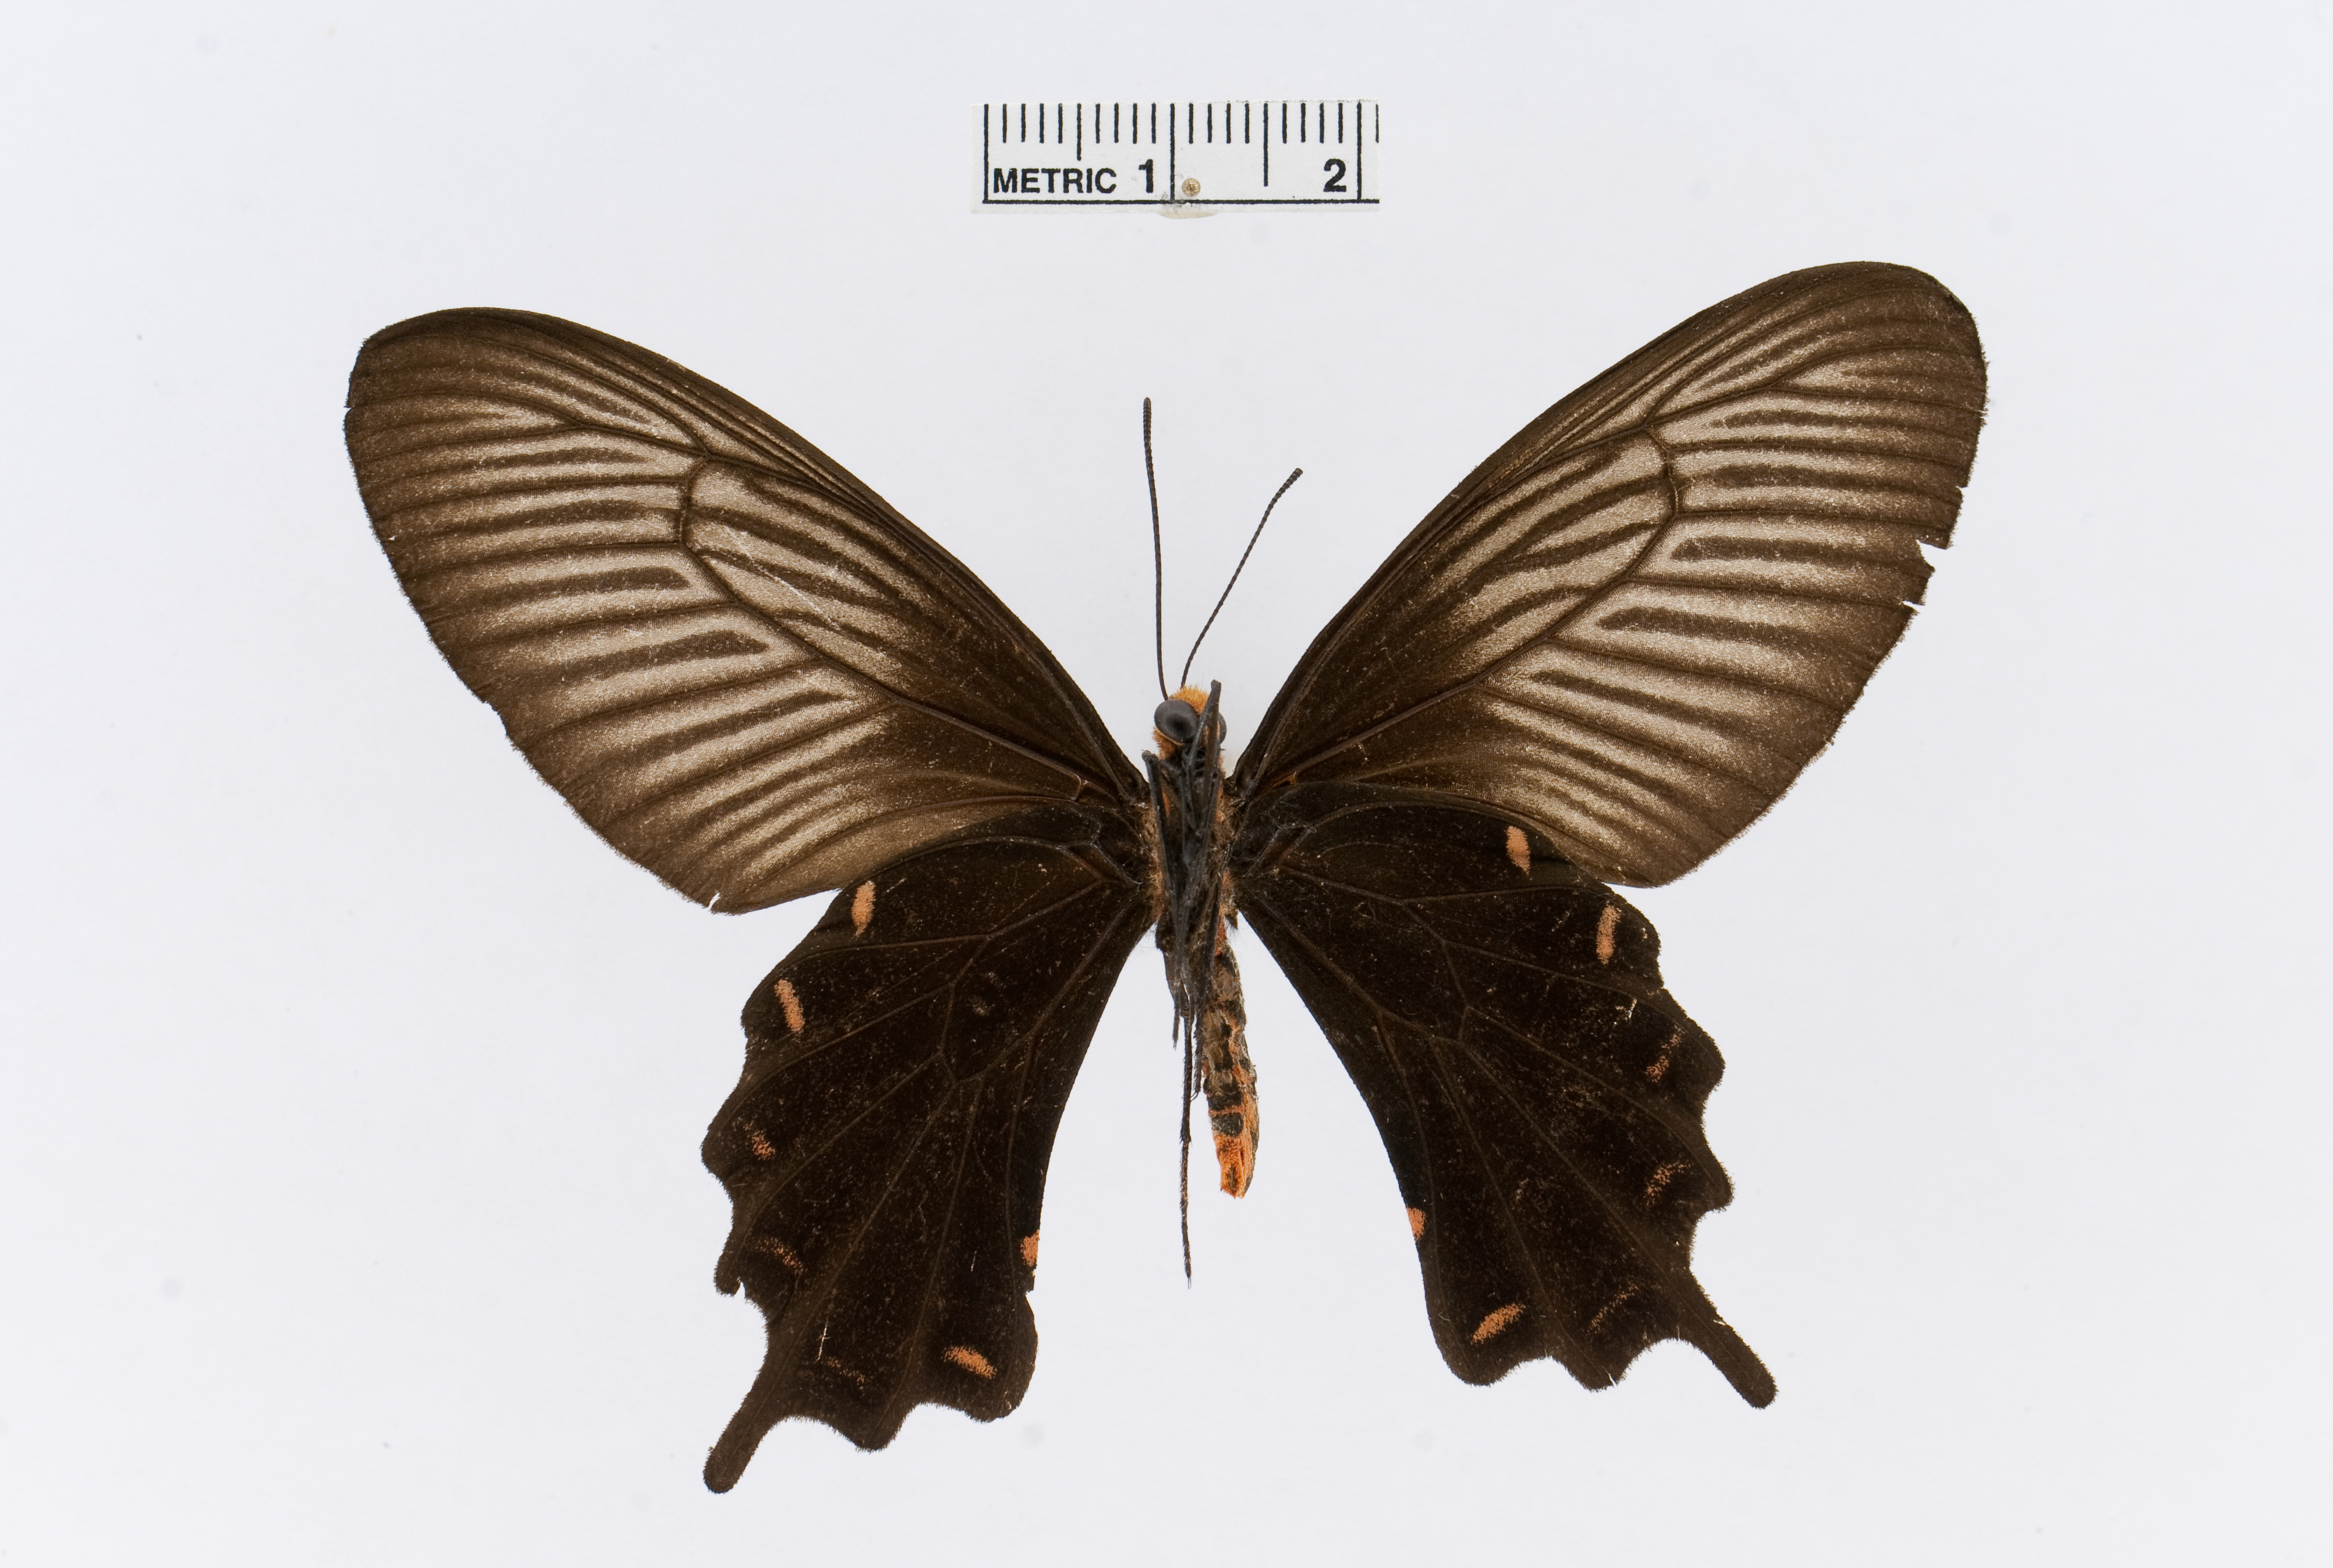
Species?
Pachliopta antiphus
